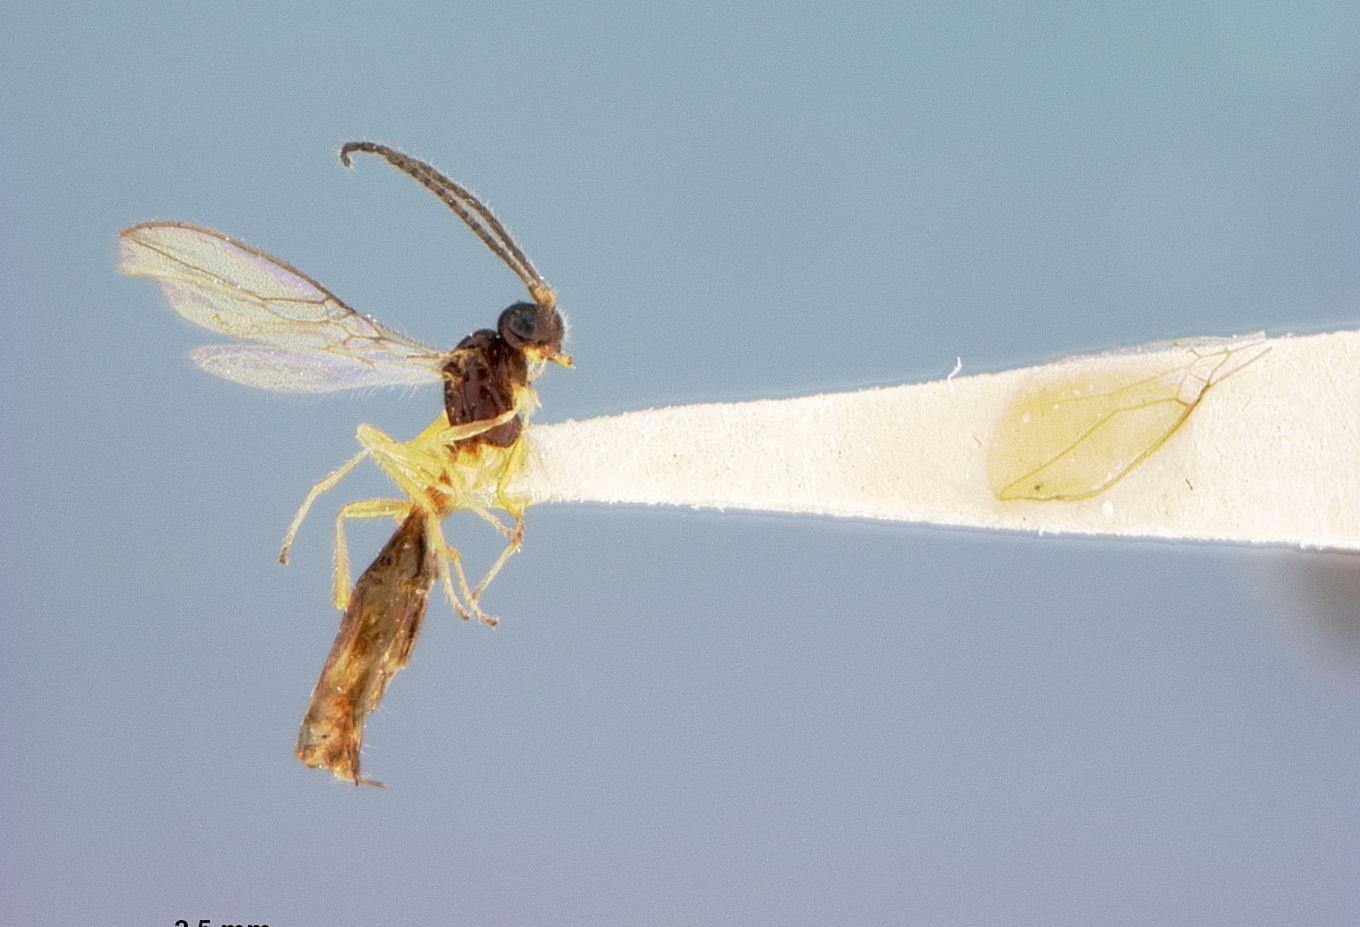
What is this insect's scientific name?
Aspilota foliformis
